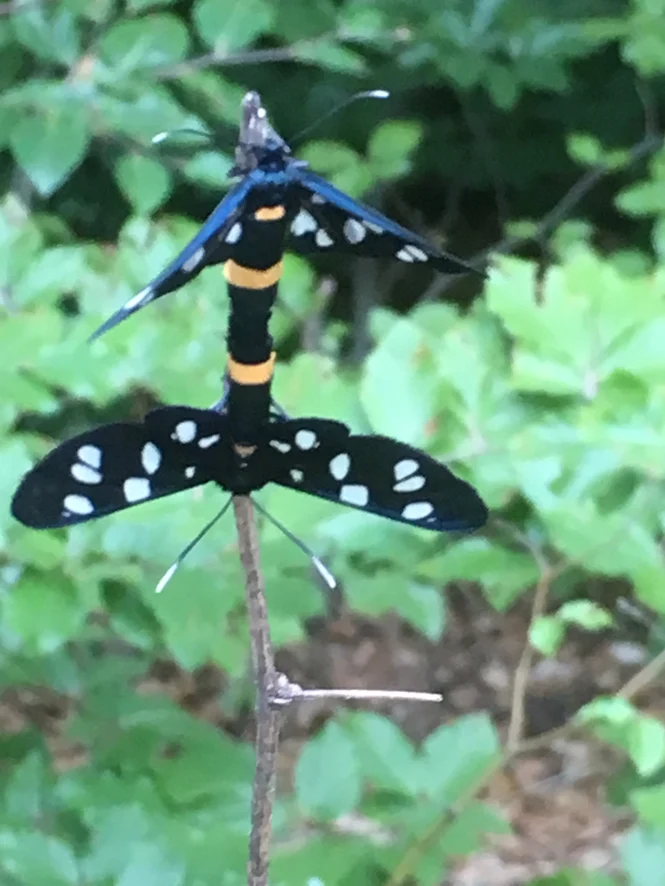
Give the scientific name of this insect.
Amata phegea
